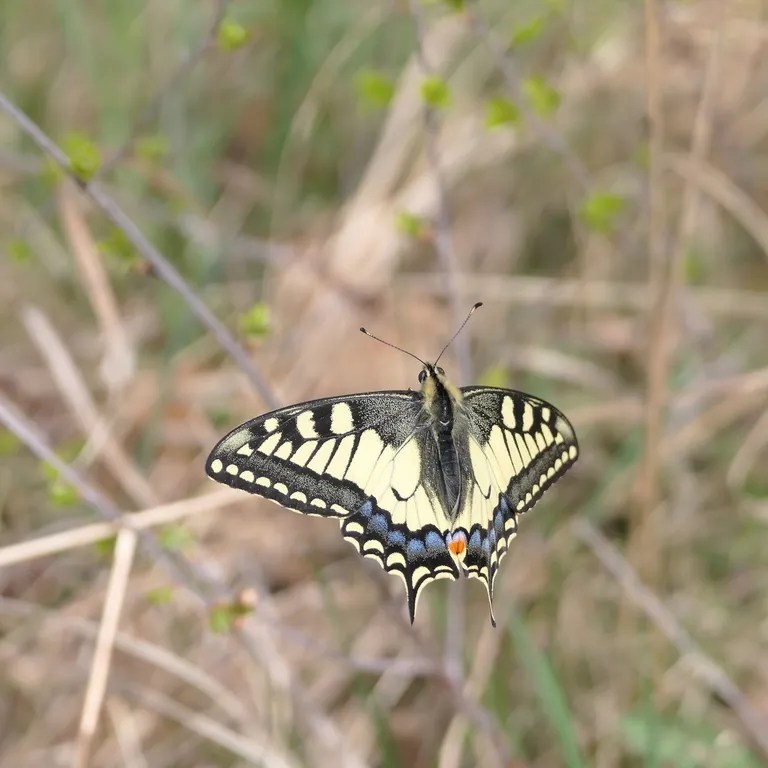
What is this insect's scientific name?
Papilio machaon
